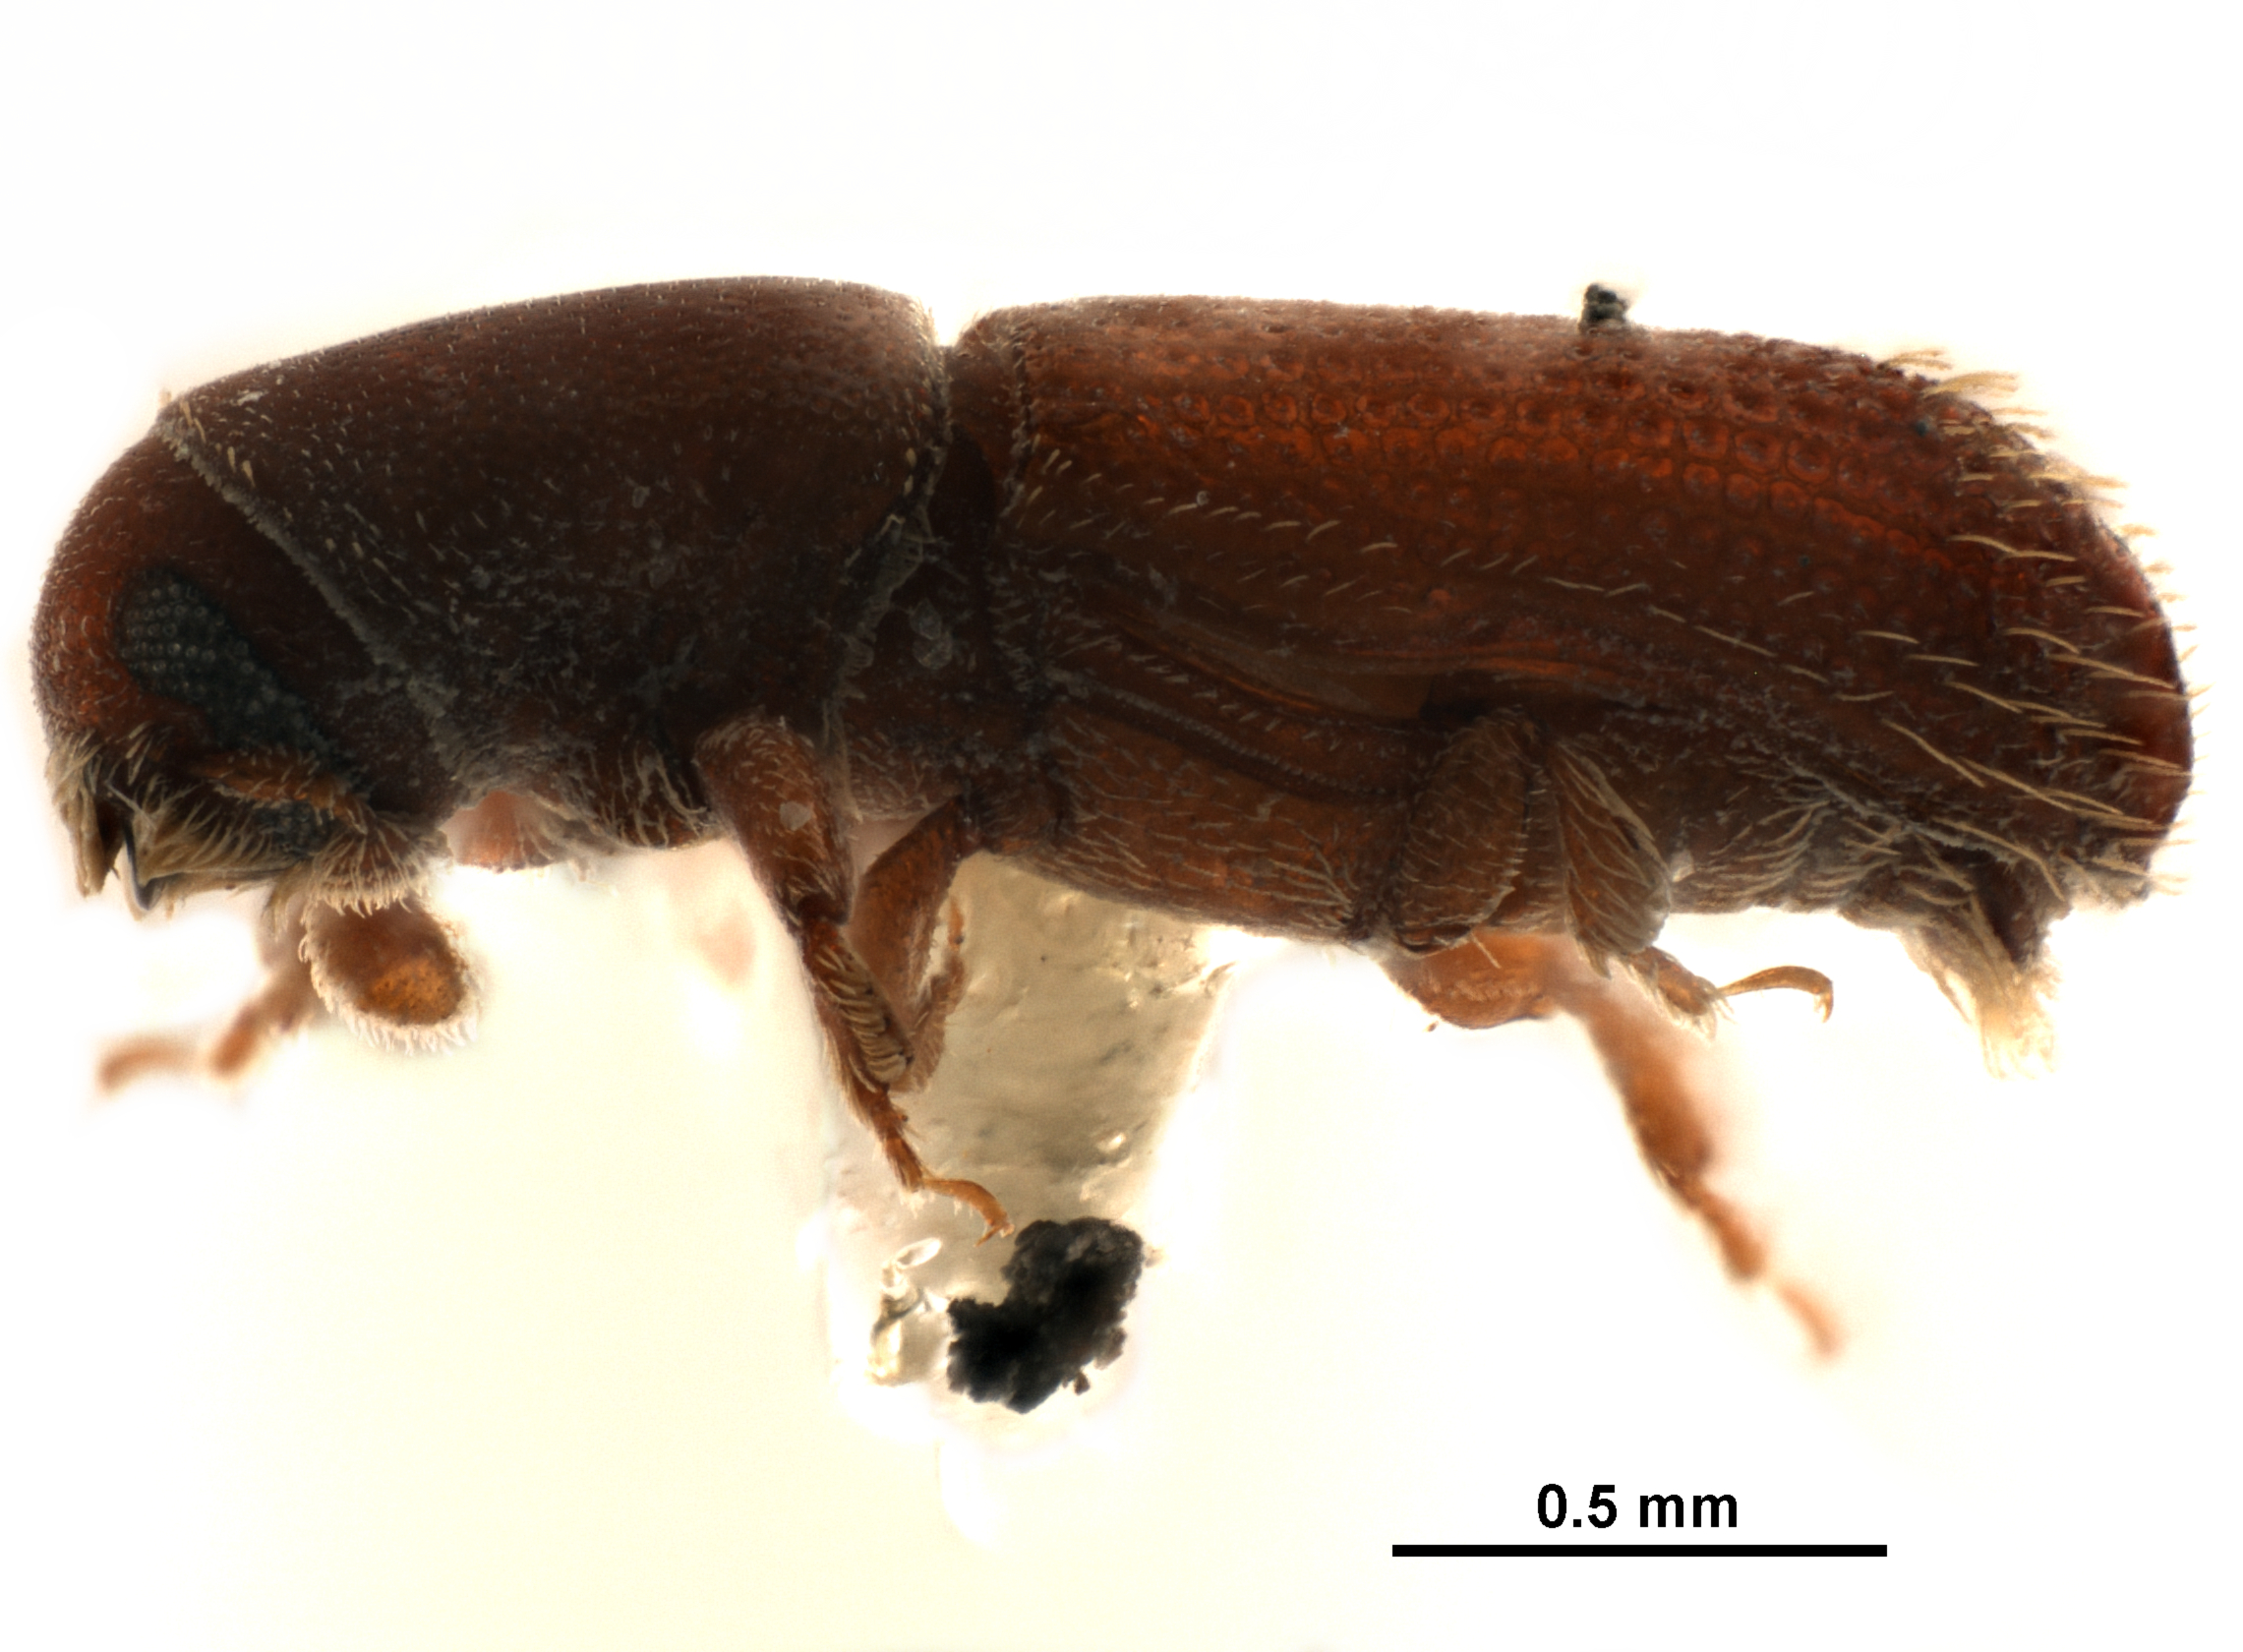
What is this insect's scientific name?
Carphodicticus cristatus
